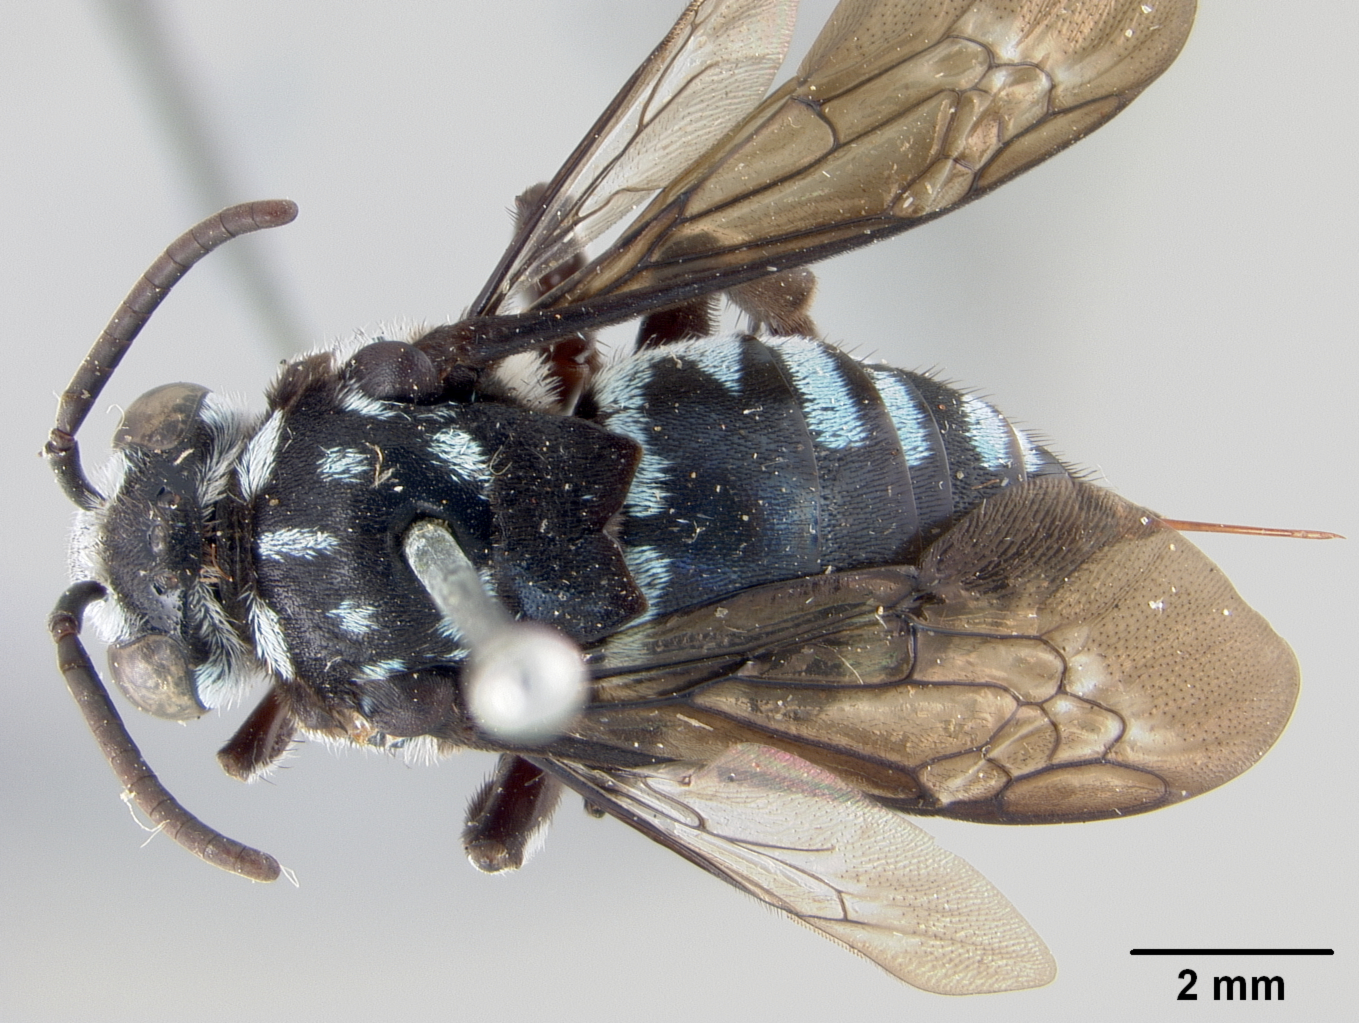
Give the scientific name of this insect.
Crocisa angulifera
